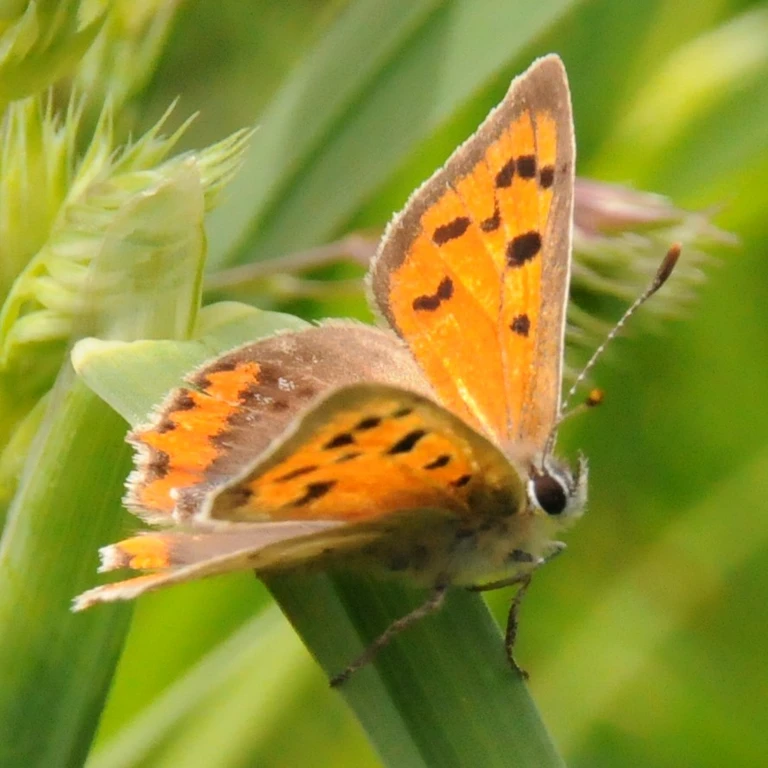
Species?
Lycaena phlaeas
